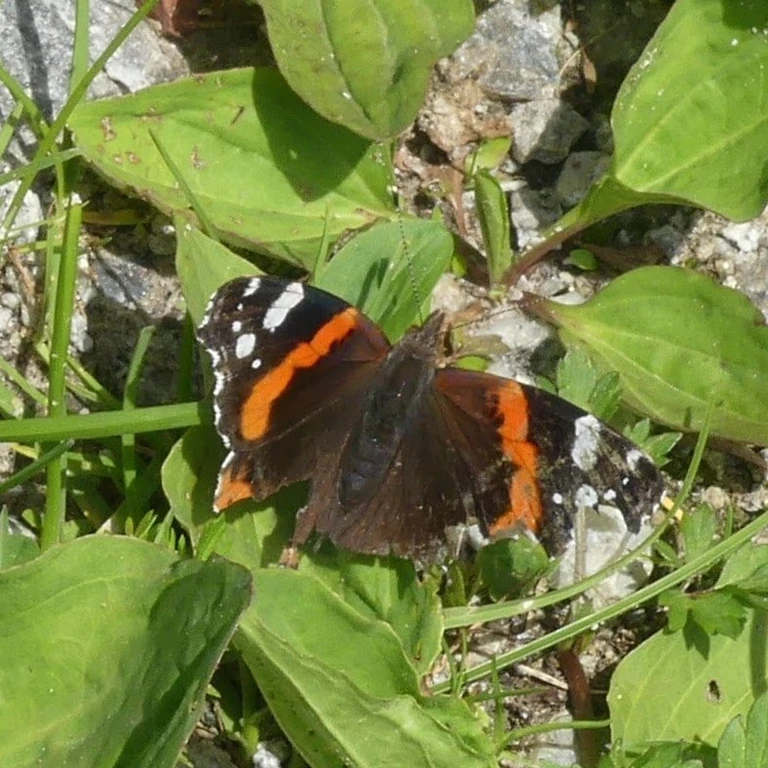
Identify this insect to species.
Vanessa atalanta
